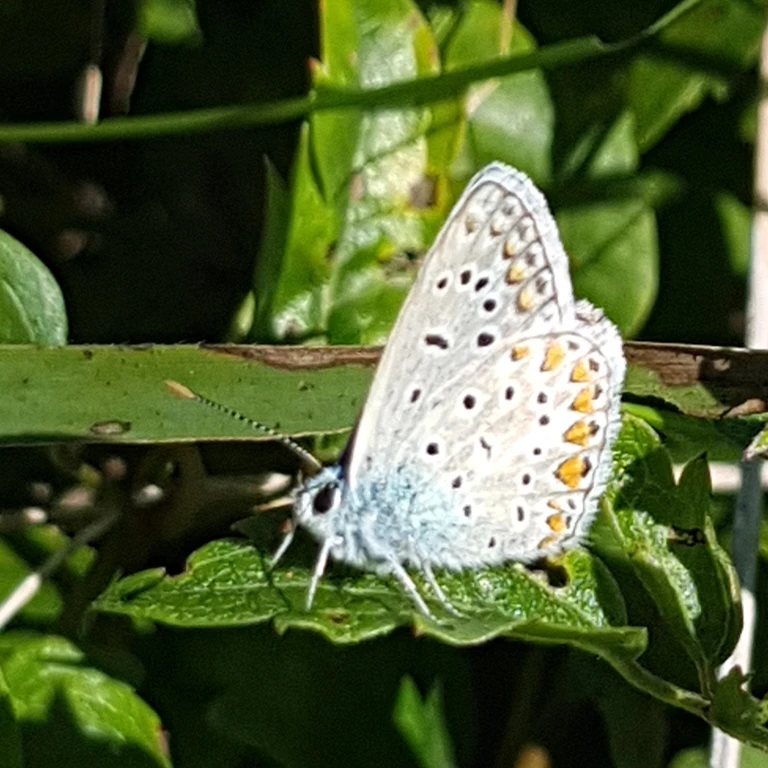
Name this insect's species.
Polyommatus icarus
